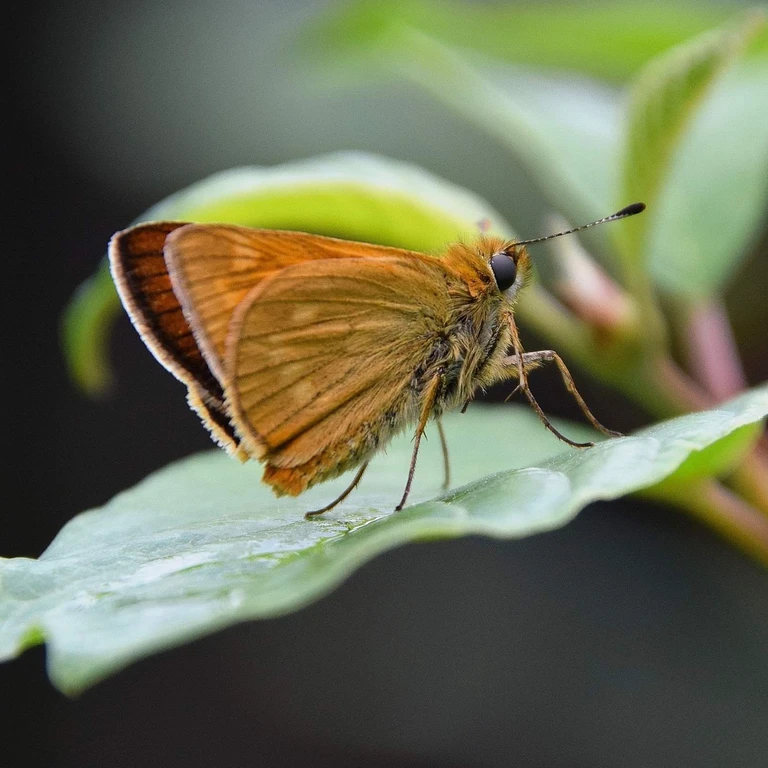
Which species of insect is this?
Ochlodes sylvanus (also Ochlodes venata)
